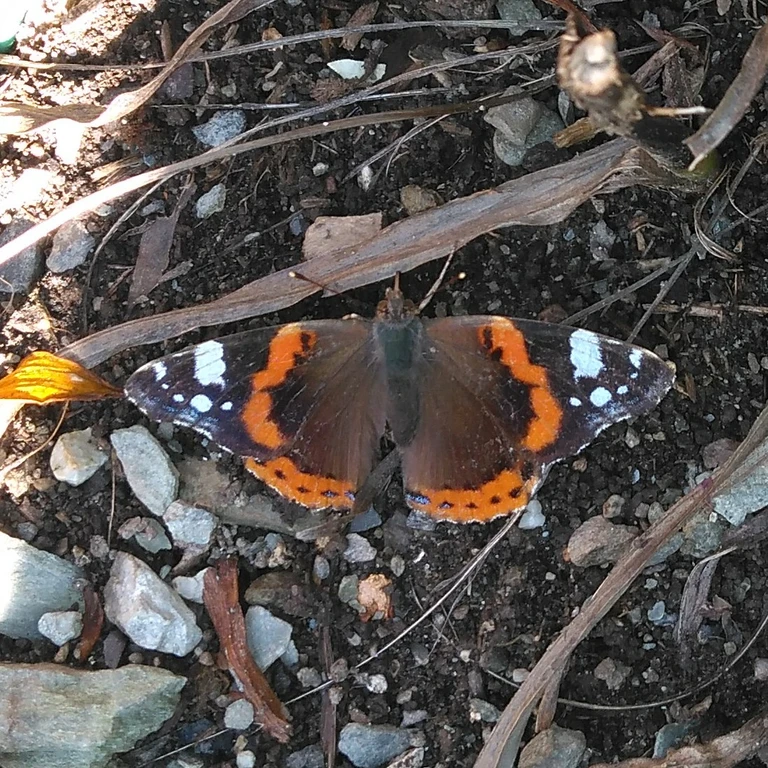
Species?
Vanessa atalanta
